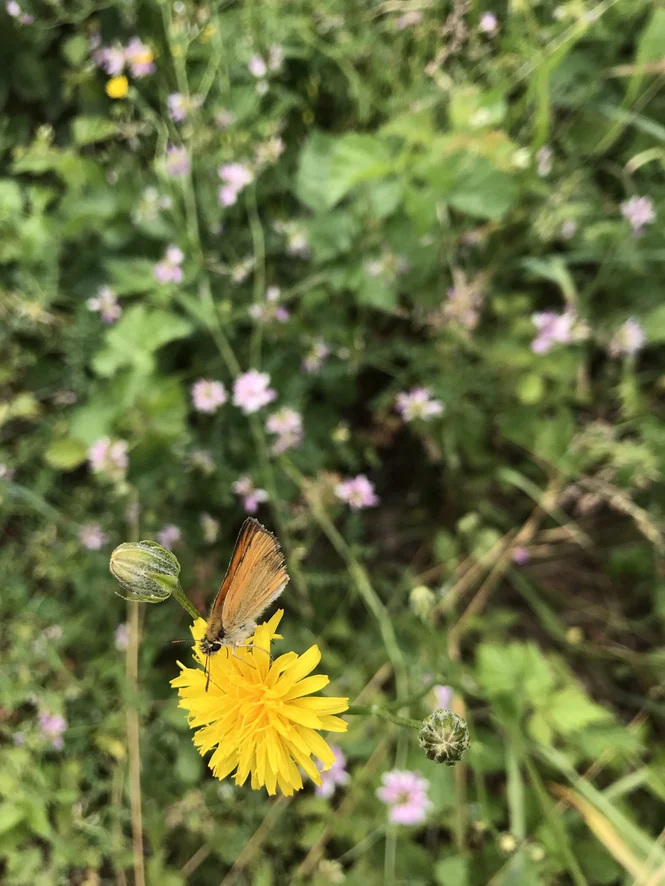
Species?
Thymelicus lineola
